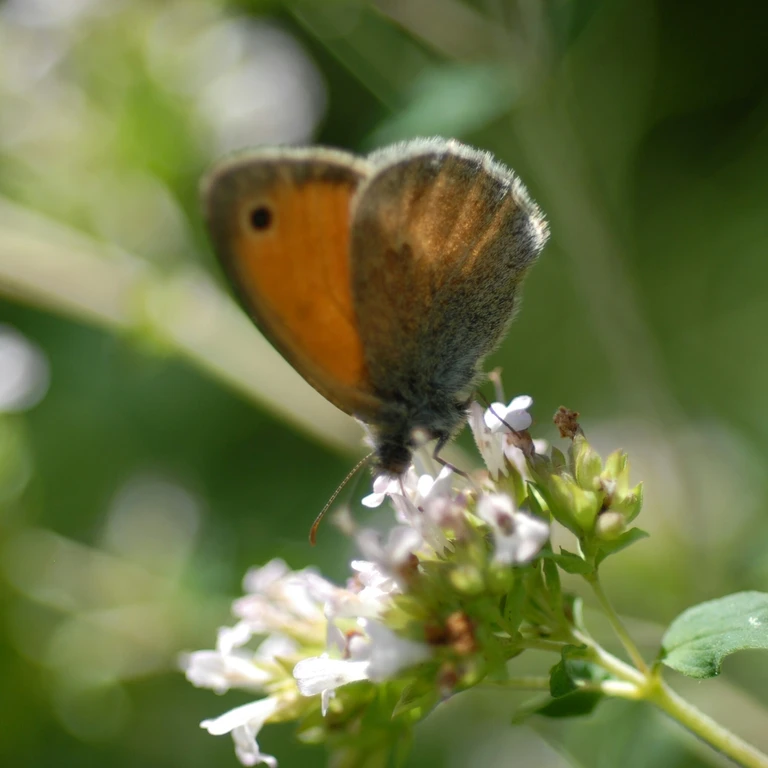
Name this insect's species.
Coenonympha pamphilus
